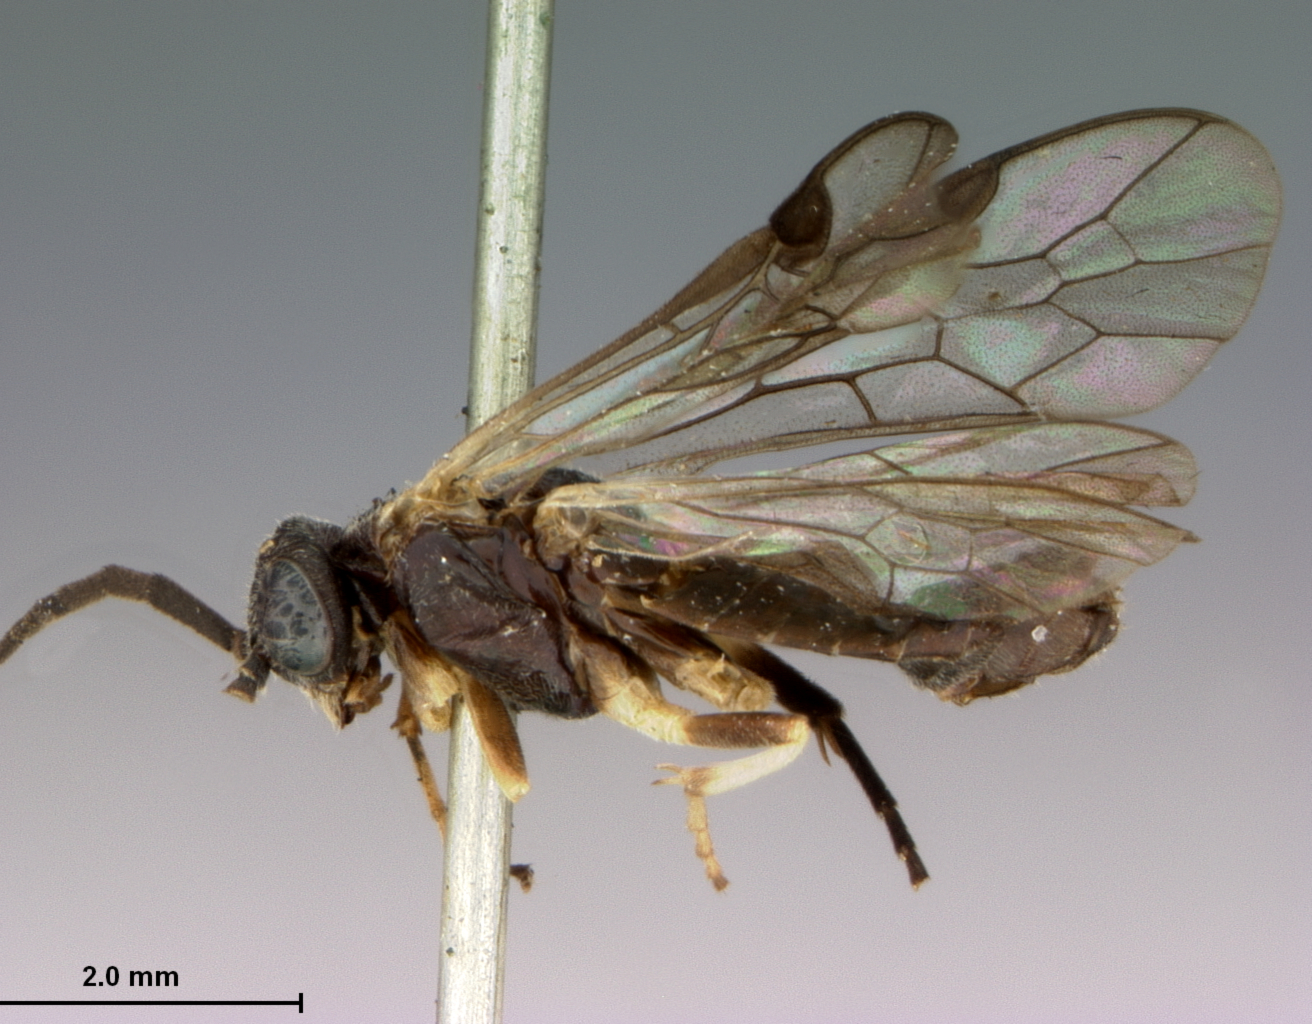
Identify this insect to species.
Pristiphora banksii
